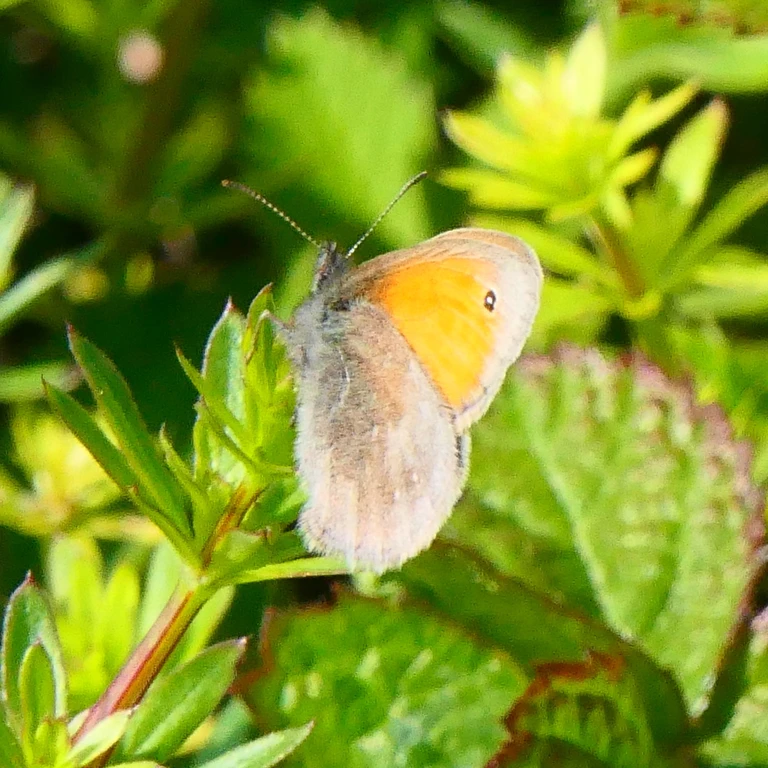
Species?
Coenonympha pamphilus
